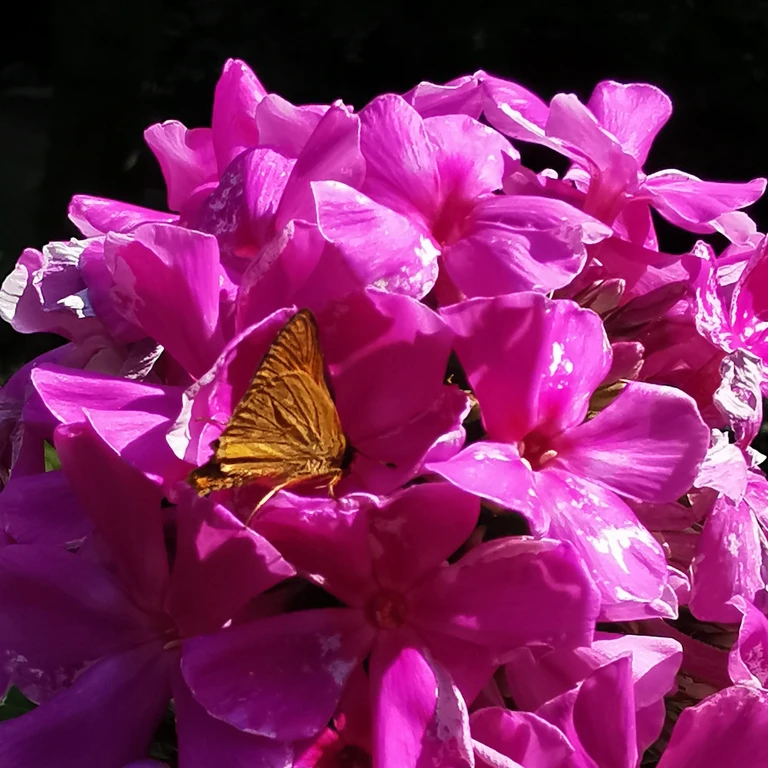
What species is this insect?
Ochlodes sylvanus (also Ochlodes venata)
